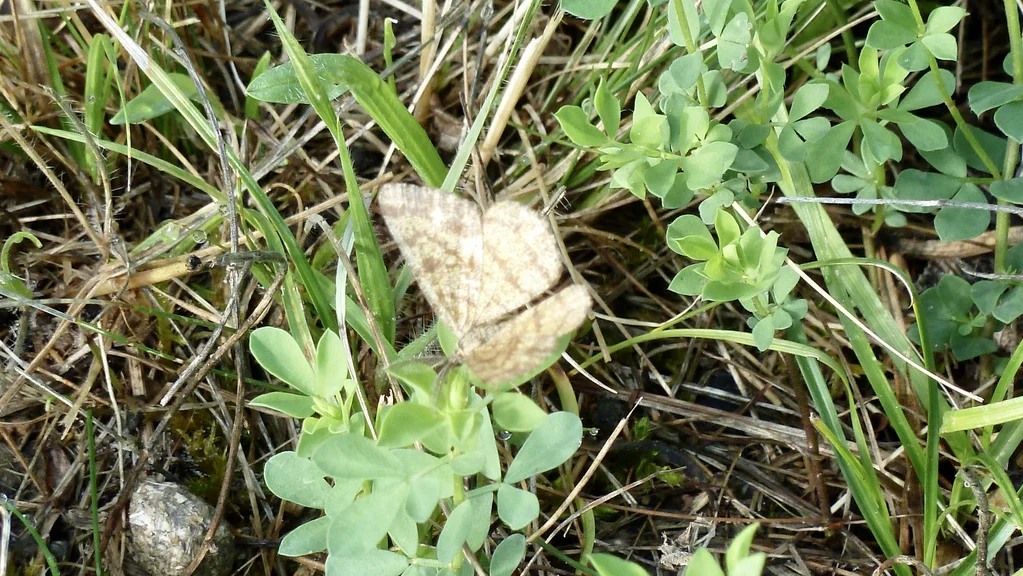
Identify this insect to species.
Ematurga atomaria
